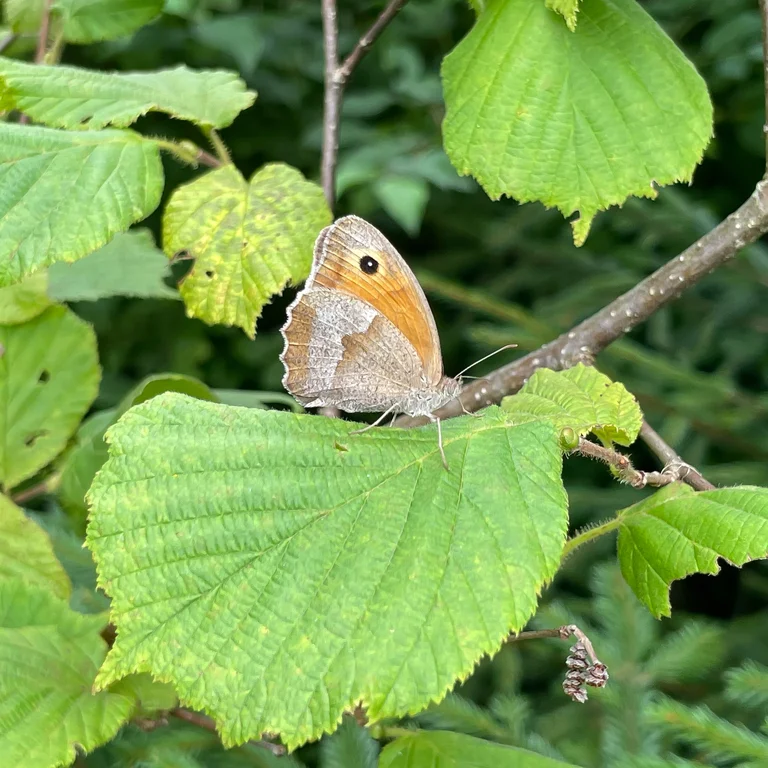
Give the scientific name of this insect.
Maniola jurtina
